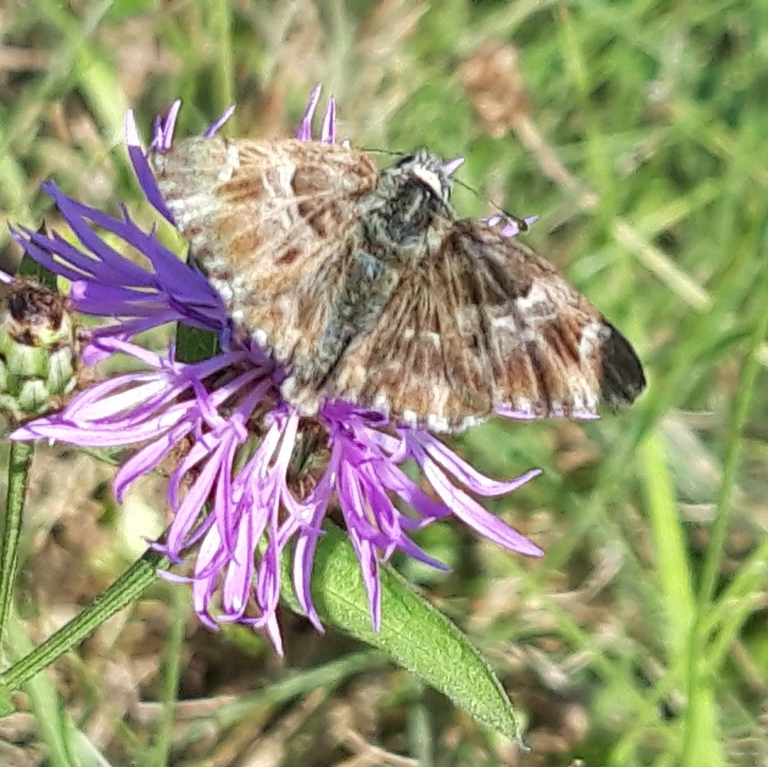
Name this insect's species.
Muschampia floccifera (also Carcharodus floccifera)
